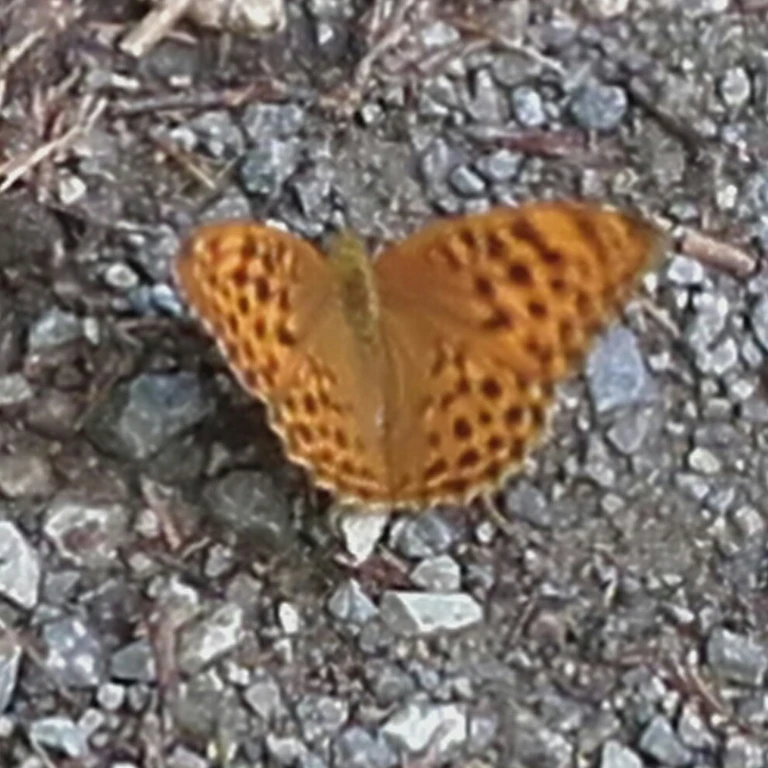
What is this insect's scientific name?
Argynnis paphia
